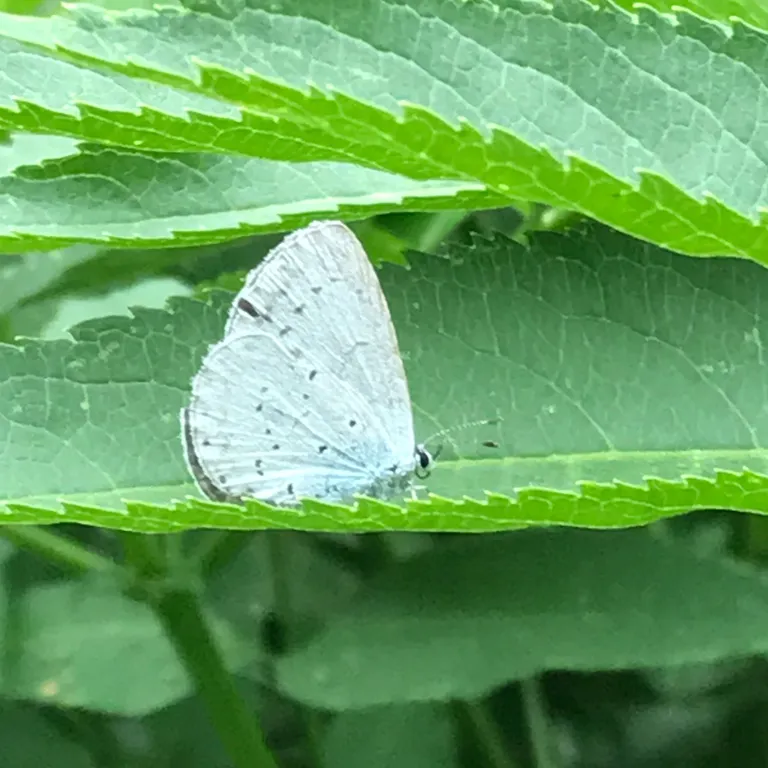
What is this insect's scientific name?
Celastrina argiolus
